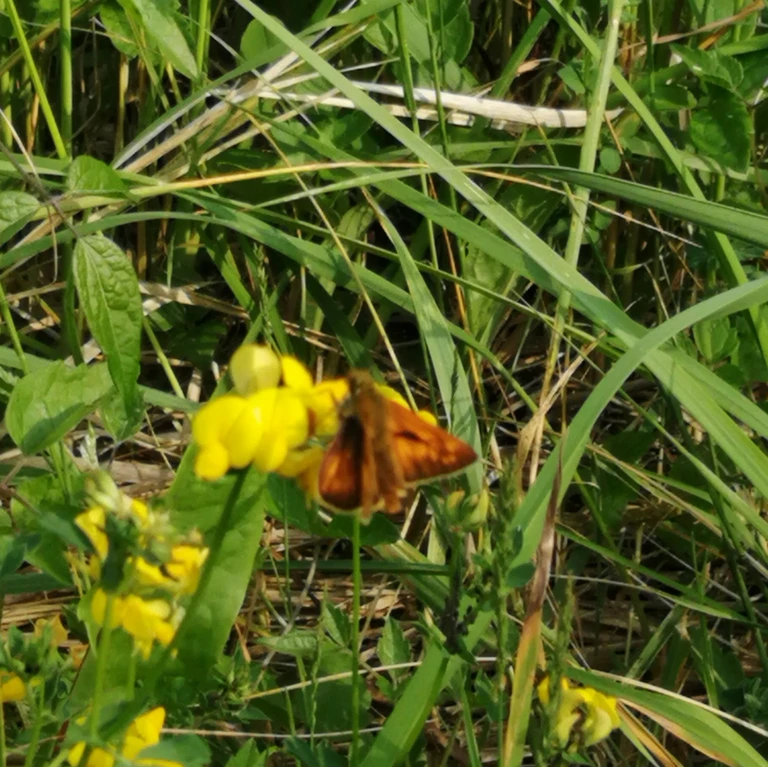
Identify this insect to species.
Ochlodes sylvanus (also Ochlodes venata)
